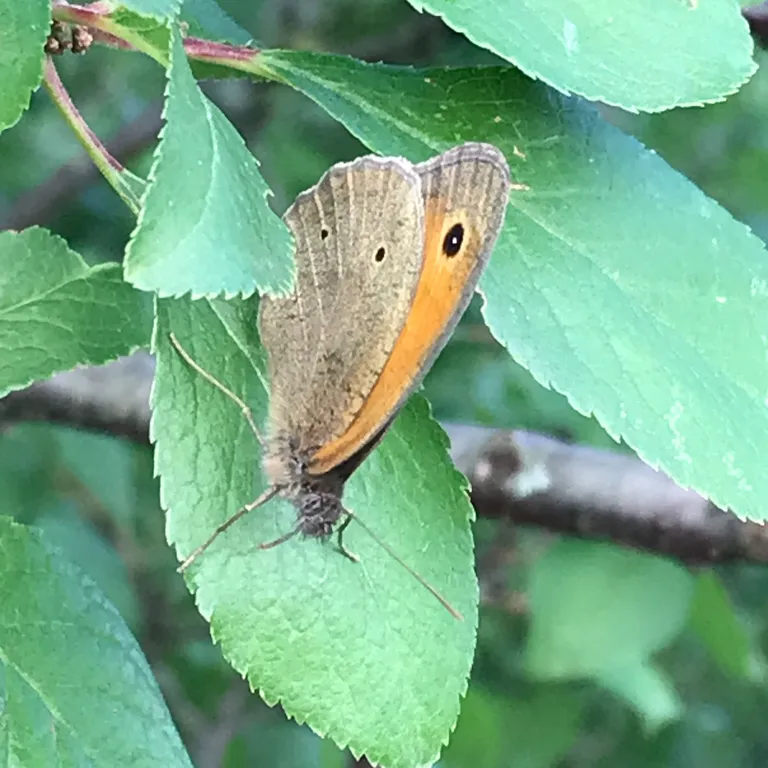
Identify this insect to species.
Maniola jurtina
